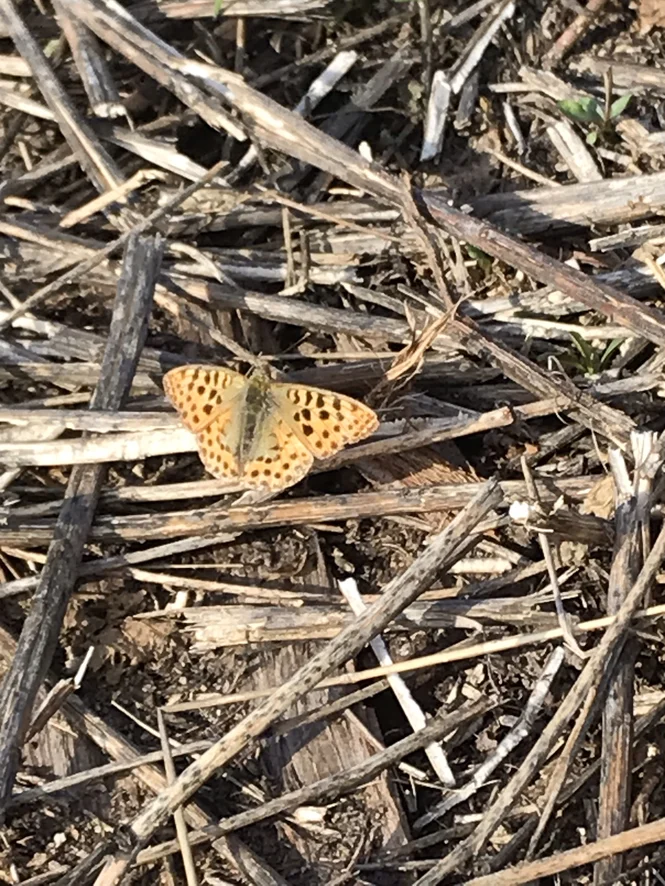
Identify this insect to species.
Issoria lathonia
